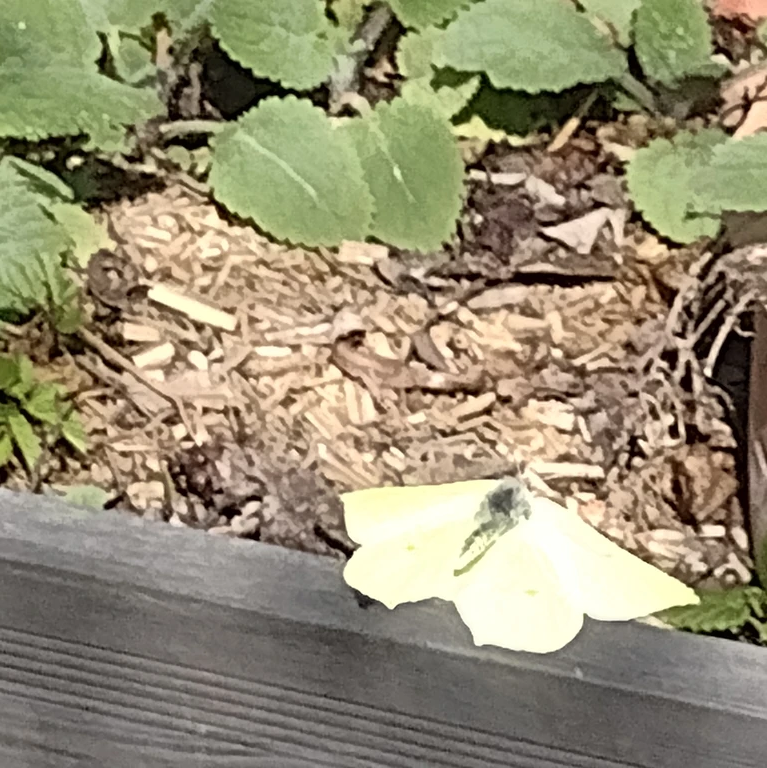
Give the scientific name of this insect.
Gonepteryx rhamni
